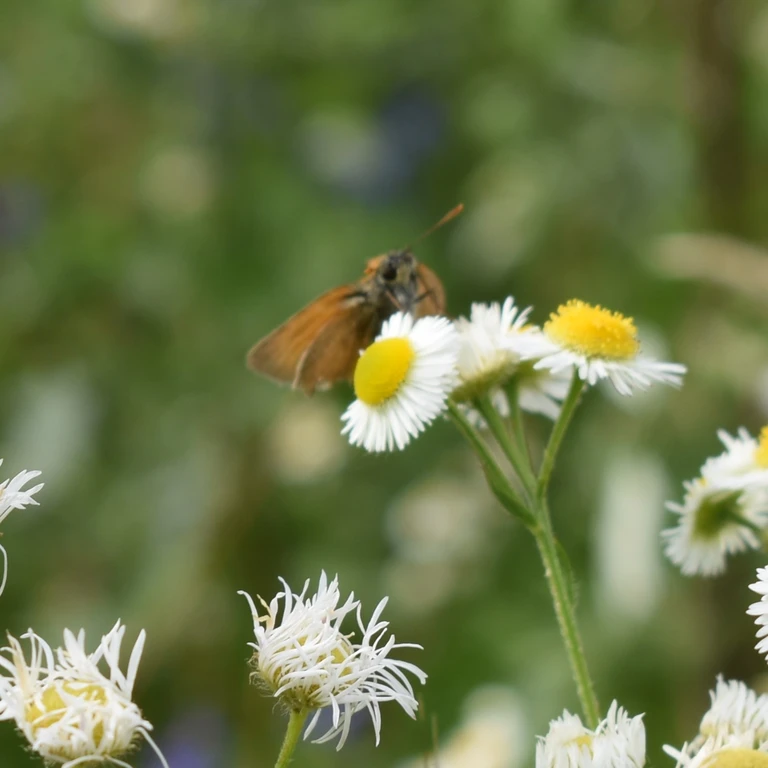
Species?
Thymelicus sylvestris
